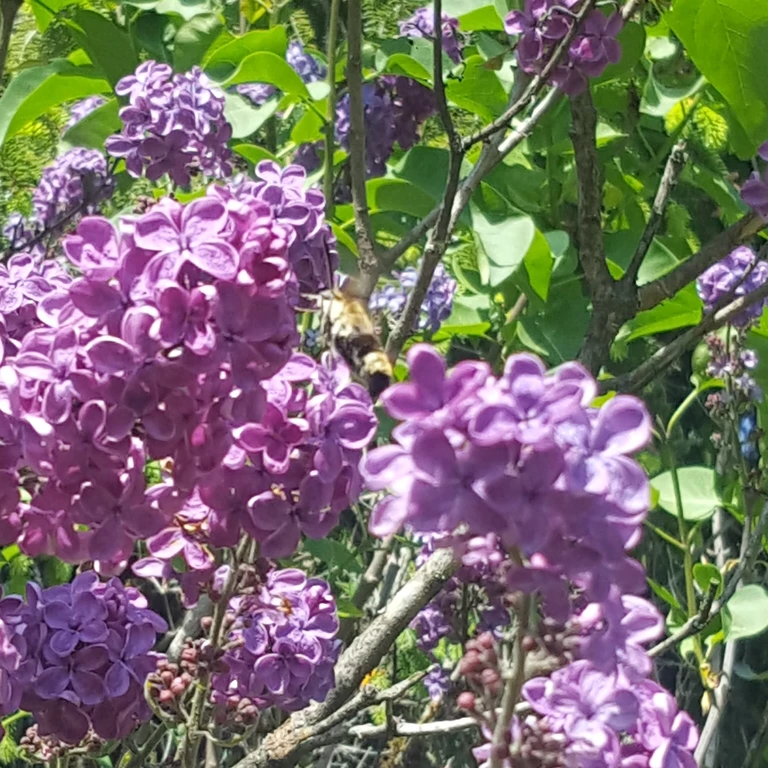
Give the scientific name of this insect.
Hemaris fuciformis
